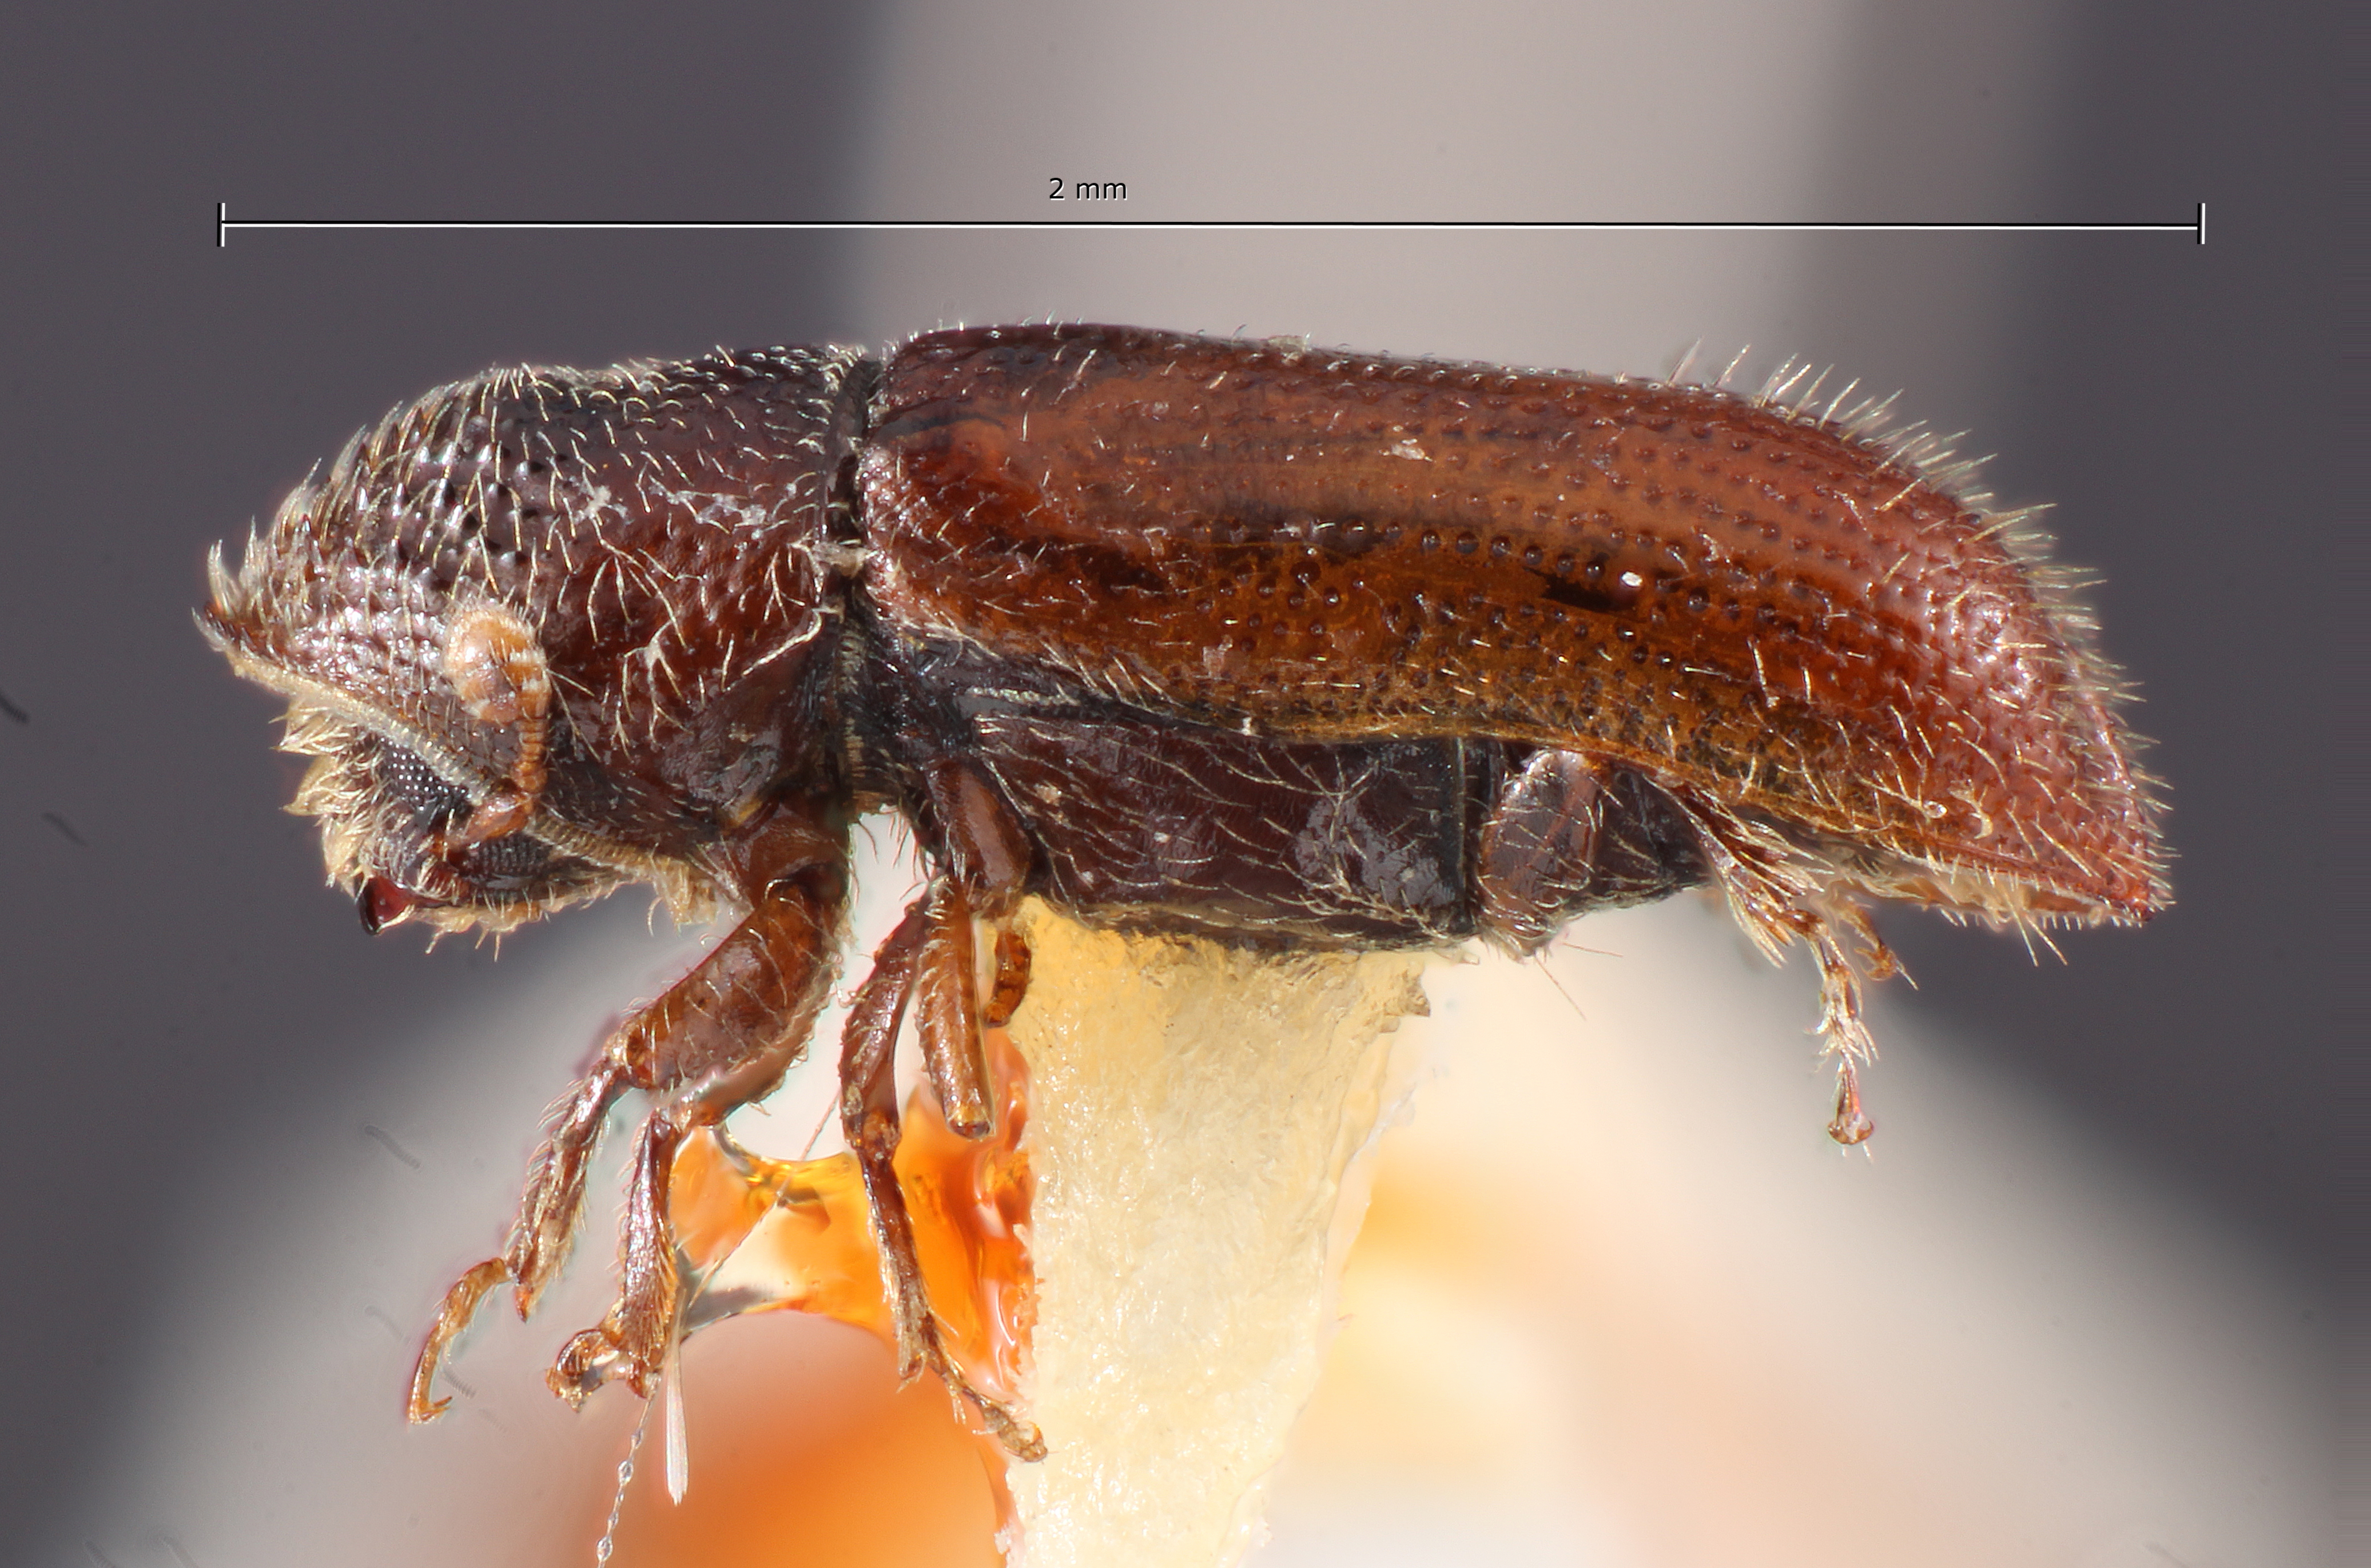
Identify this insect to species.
Pityophthorus furnissi
